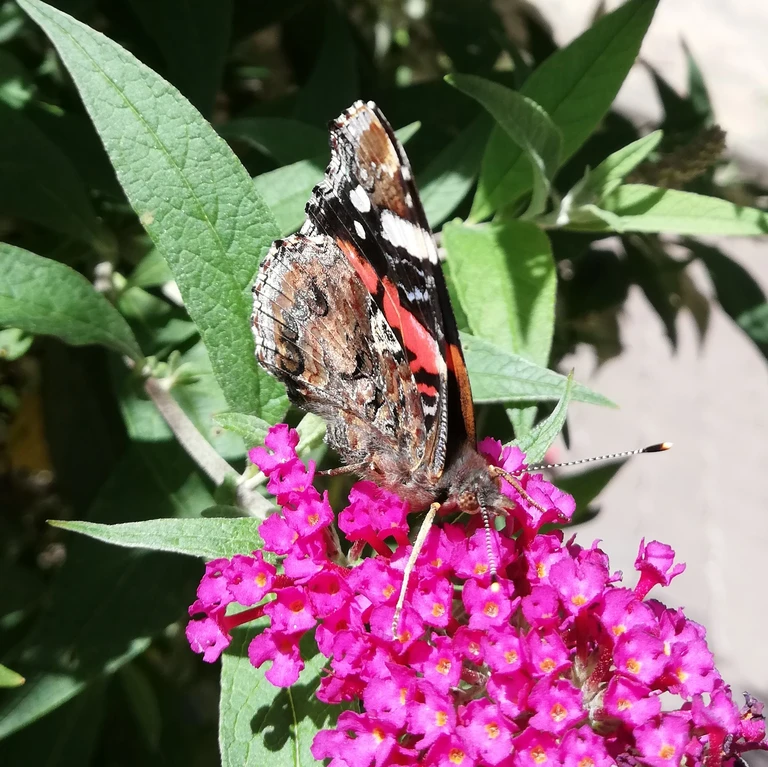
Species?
Vanessa atalanta
